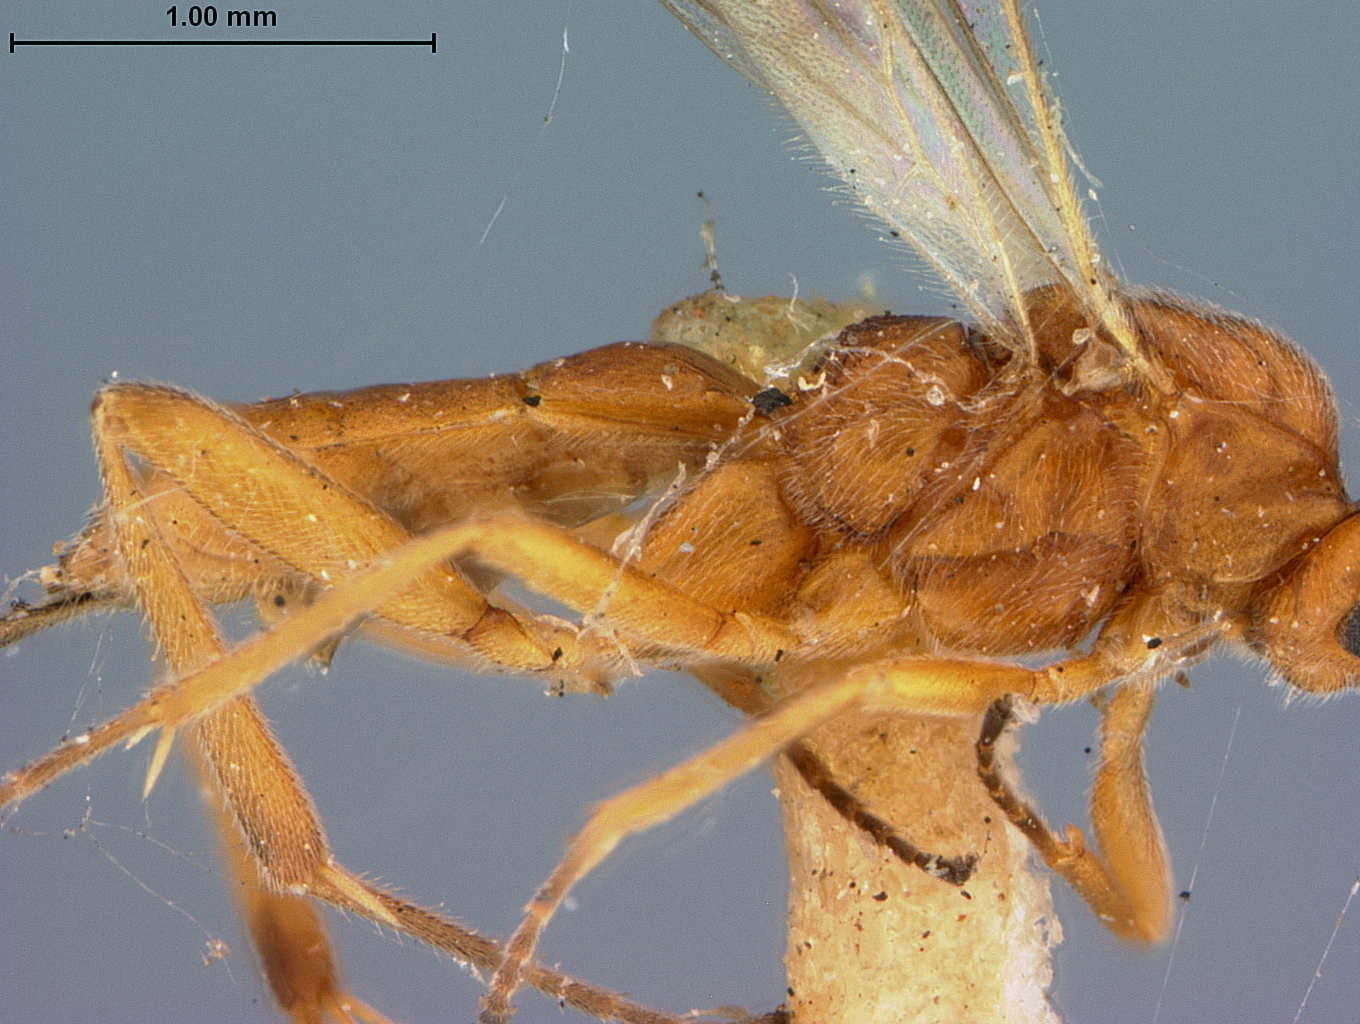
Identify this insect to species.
Orgilus gelechiavora
